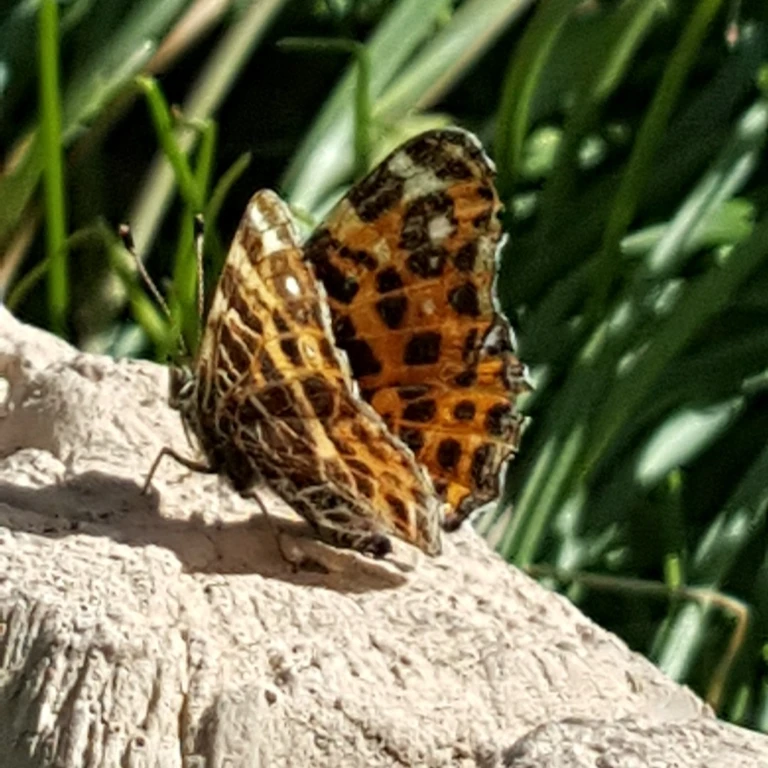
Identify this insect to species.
Araschnia levana
